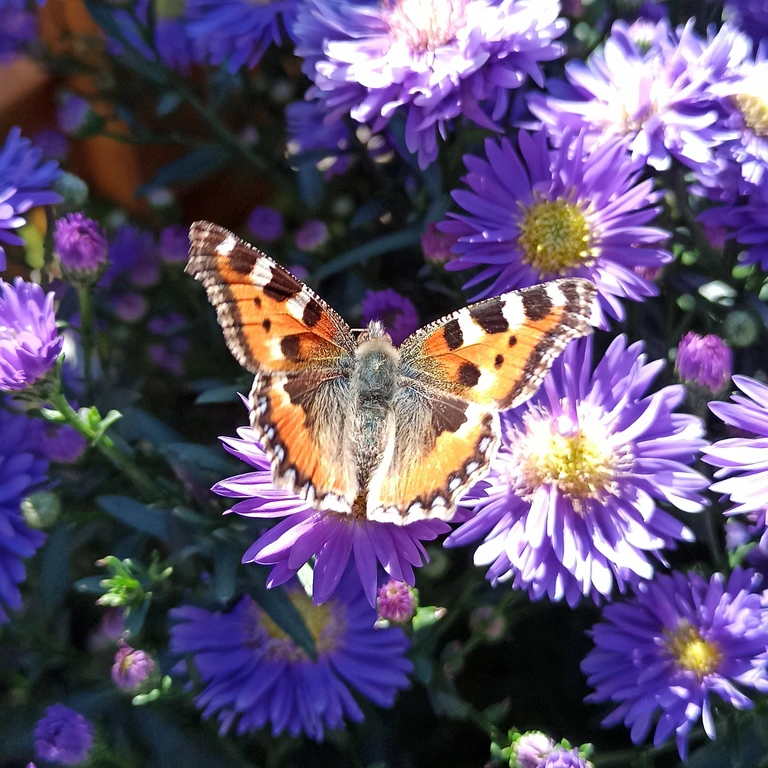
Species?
Aglais urticae
